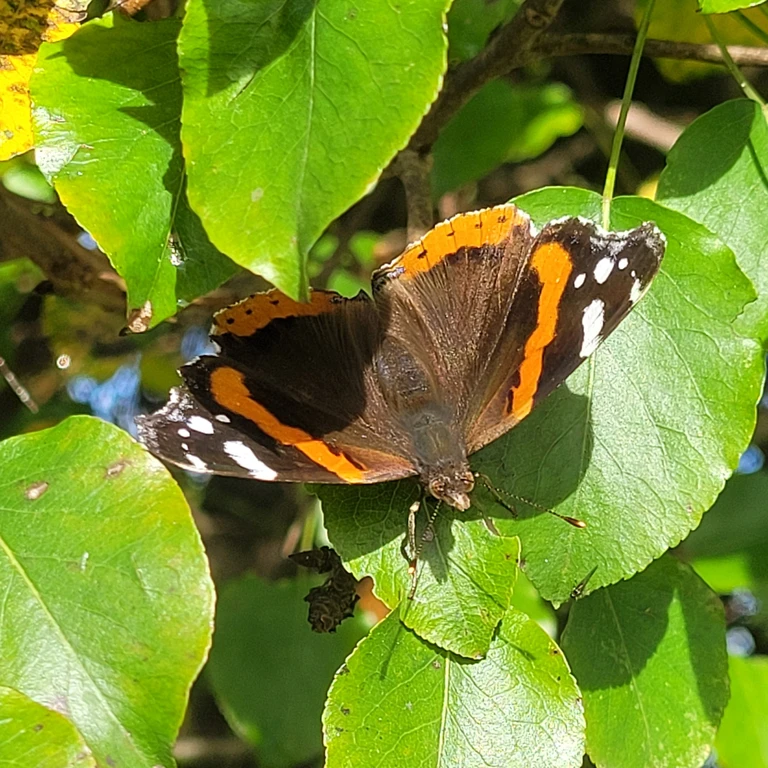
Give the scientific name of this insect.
Vanessa atalanta
